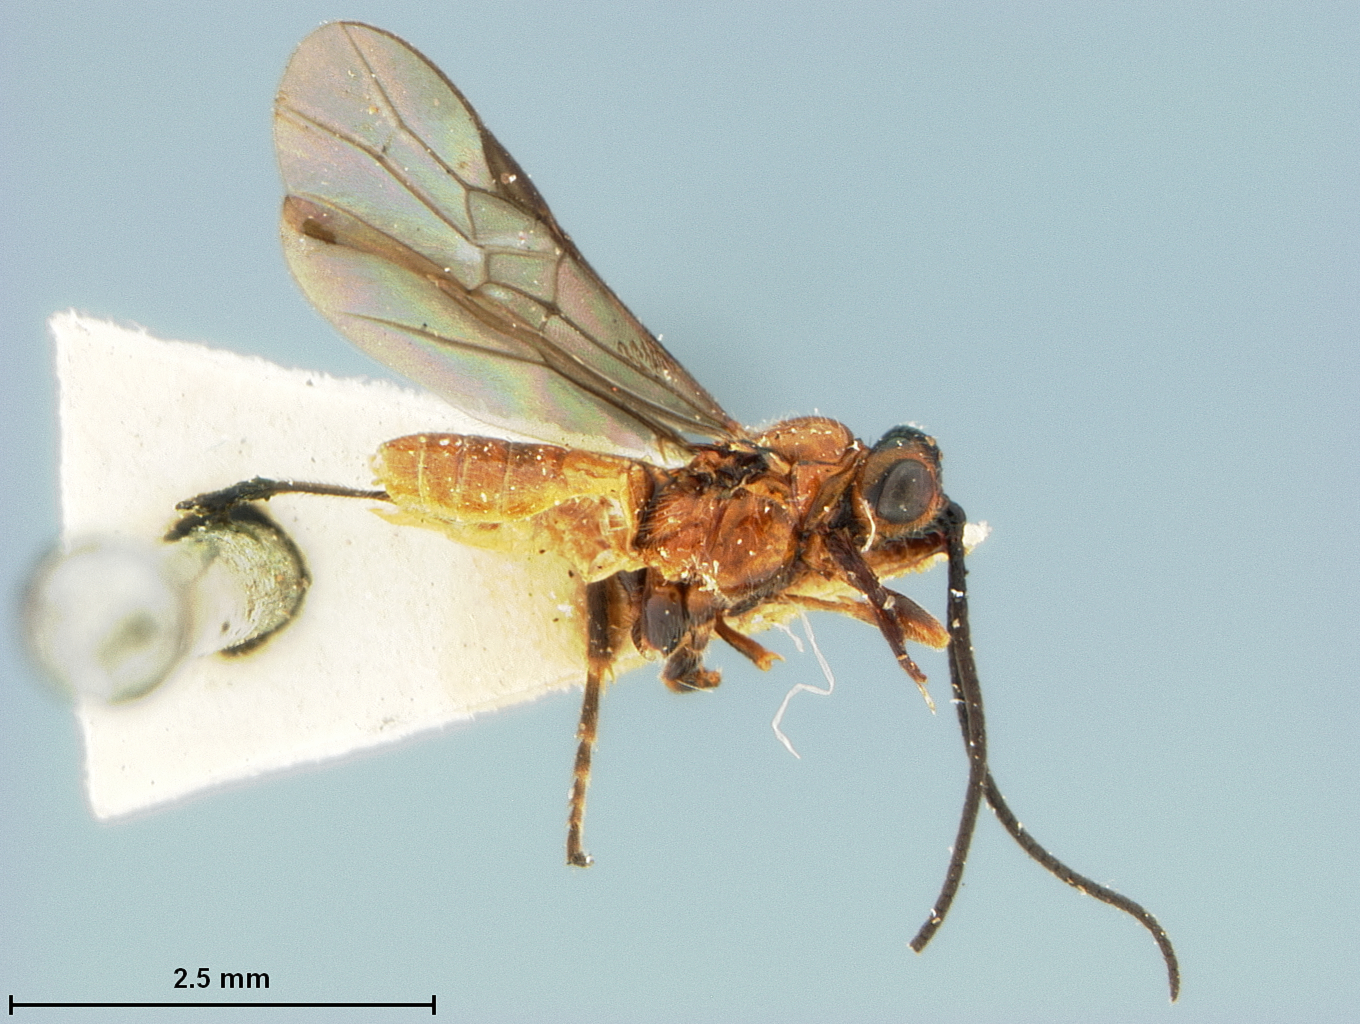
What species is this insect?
Bracon maculiceps
